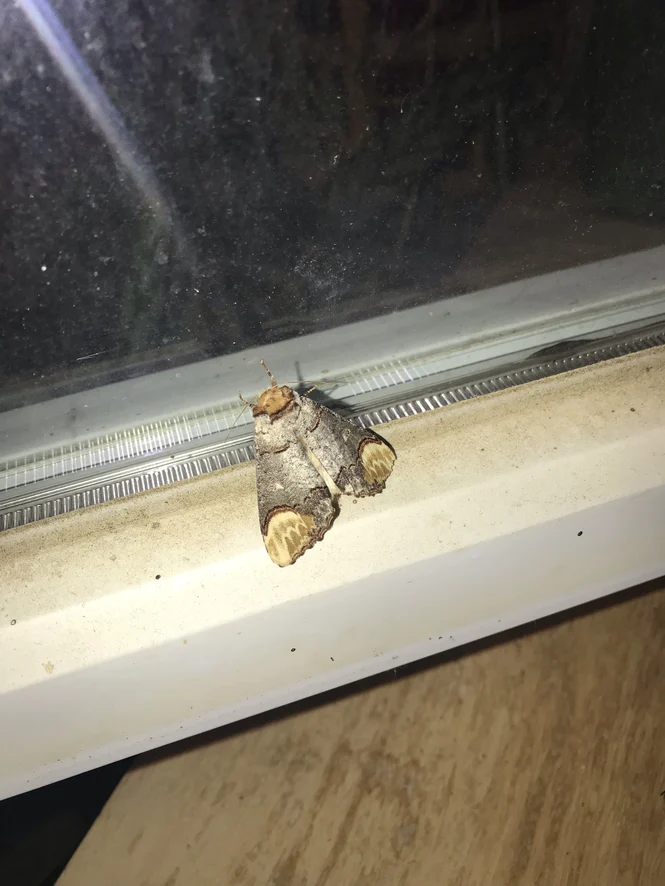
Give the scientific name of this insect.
Phalera bucephala
